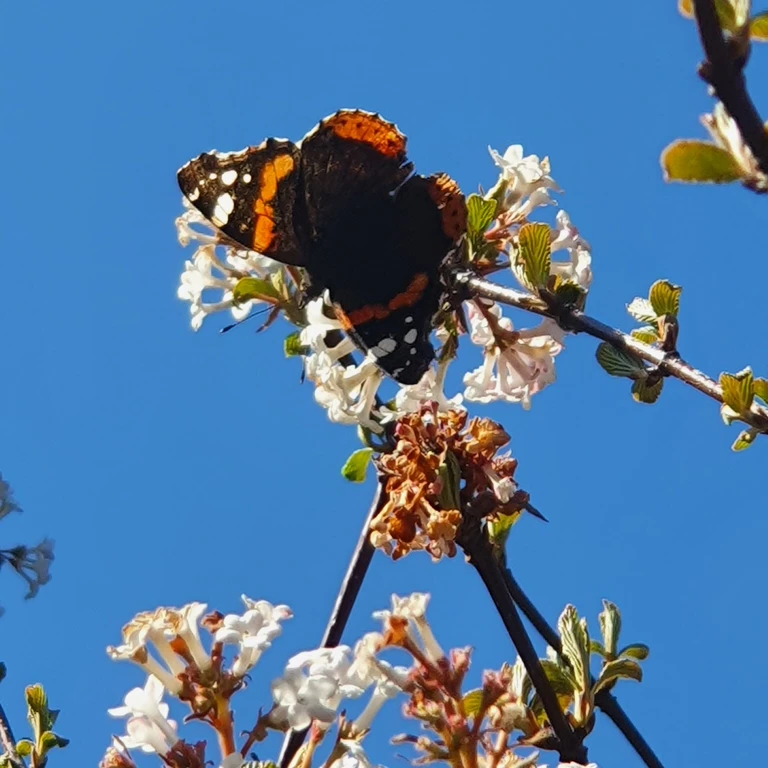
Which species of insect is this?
Vanessa atalanta
